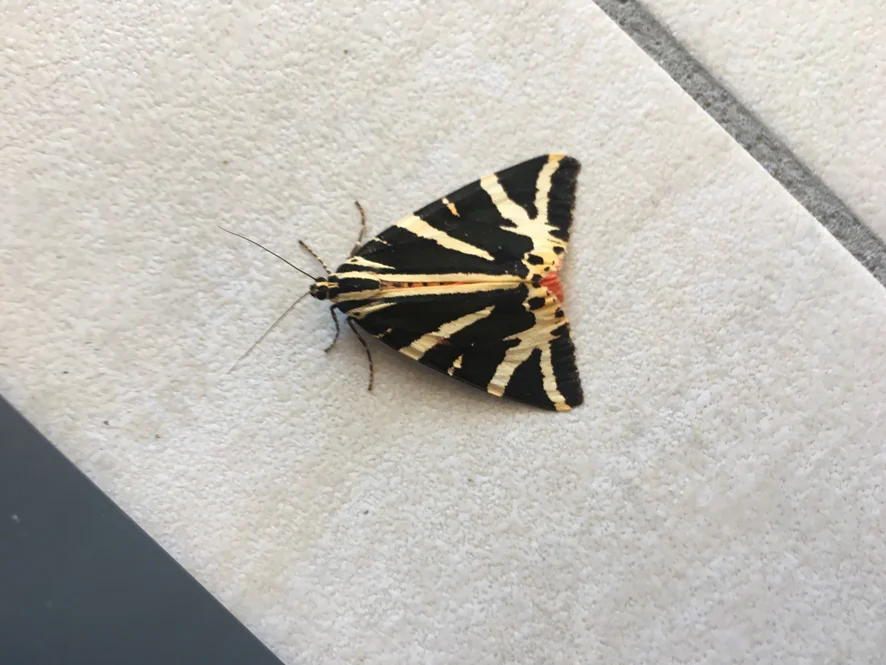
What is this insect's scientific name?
Euplagia quadripunctaria
